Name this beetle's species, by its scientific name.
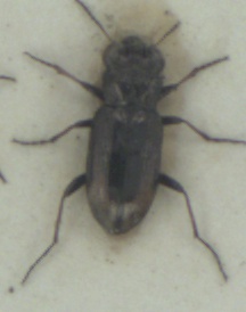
Notiophilus biguttatus
